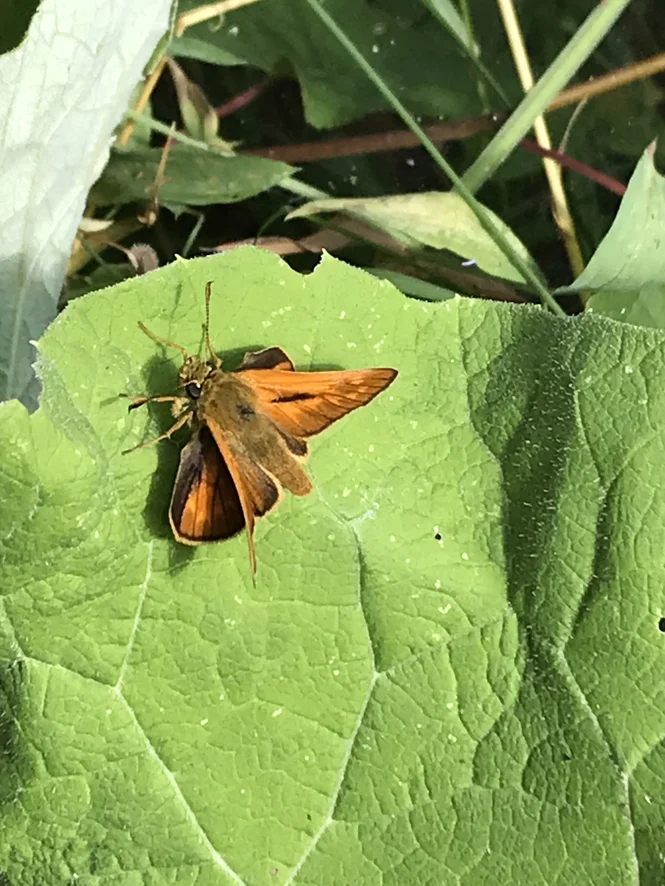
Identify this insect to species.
Ochlodes sylvanus (also Ochlodes venata)
